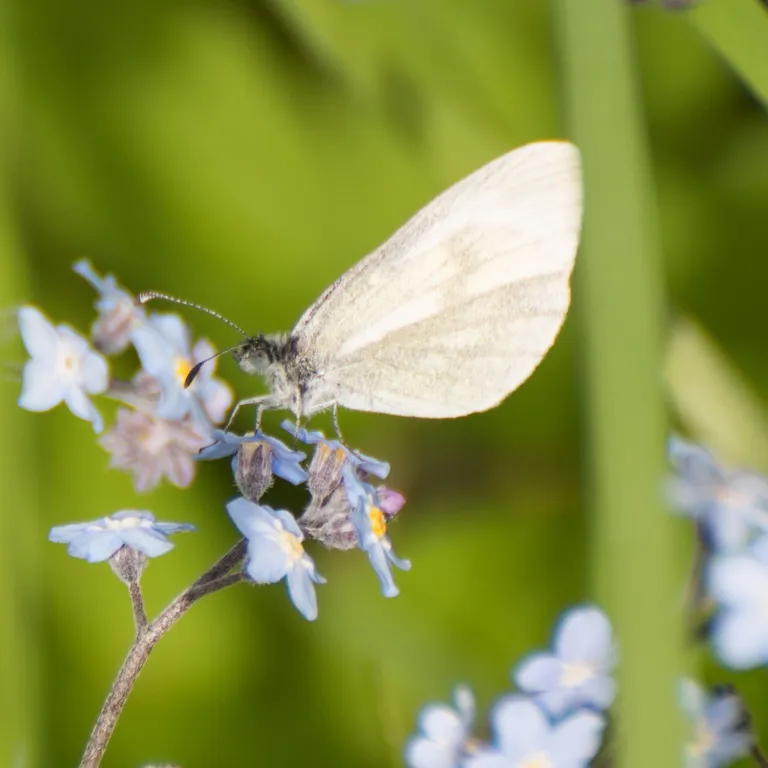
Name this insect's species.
Leptidea sinapis/juvernica
